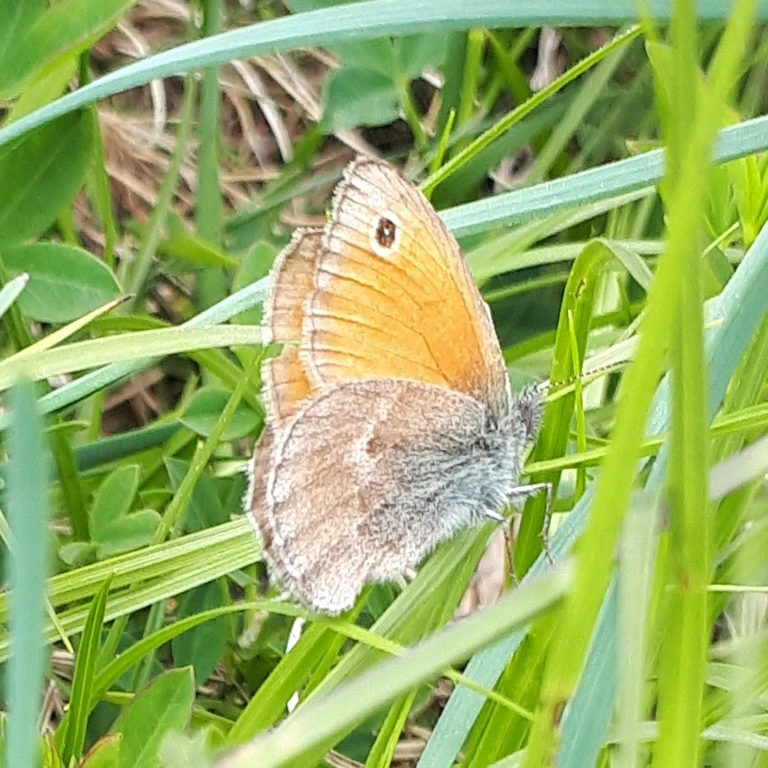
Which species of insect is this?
Coenonympha pamphilus
